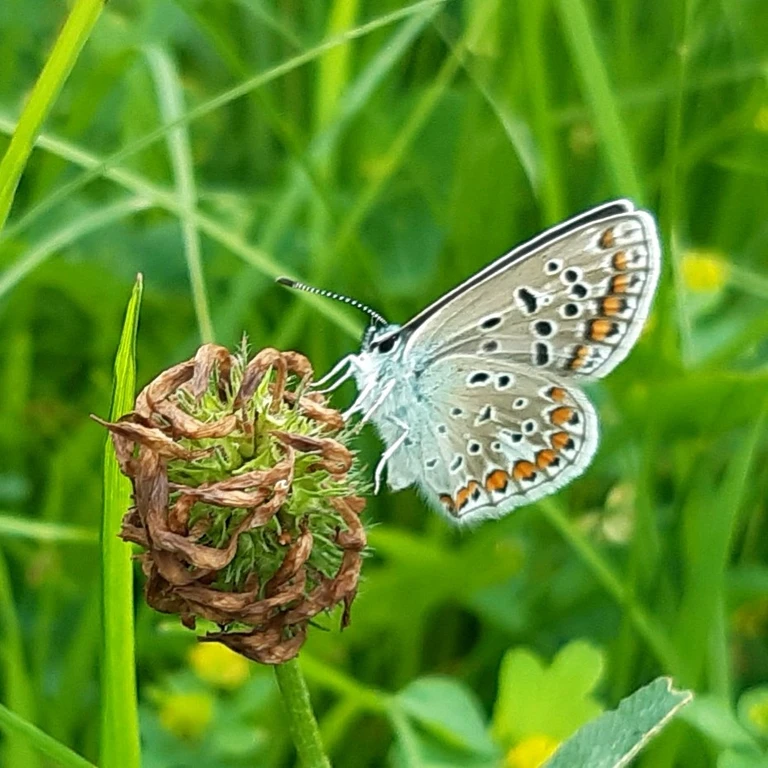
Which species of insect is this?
Polyommatus icarus
